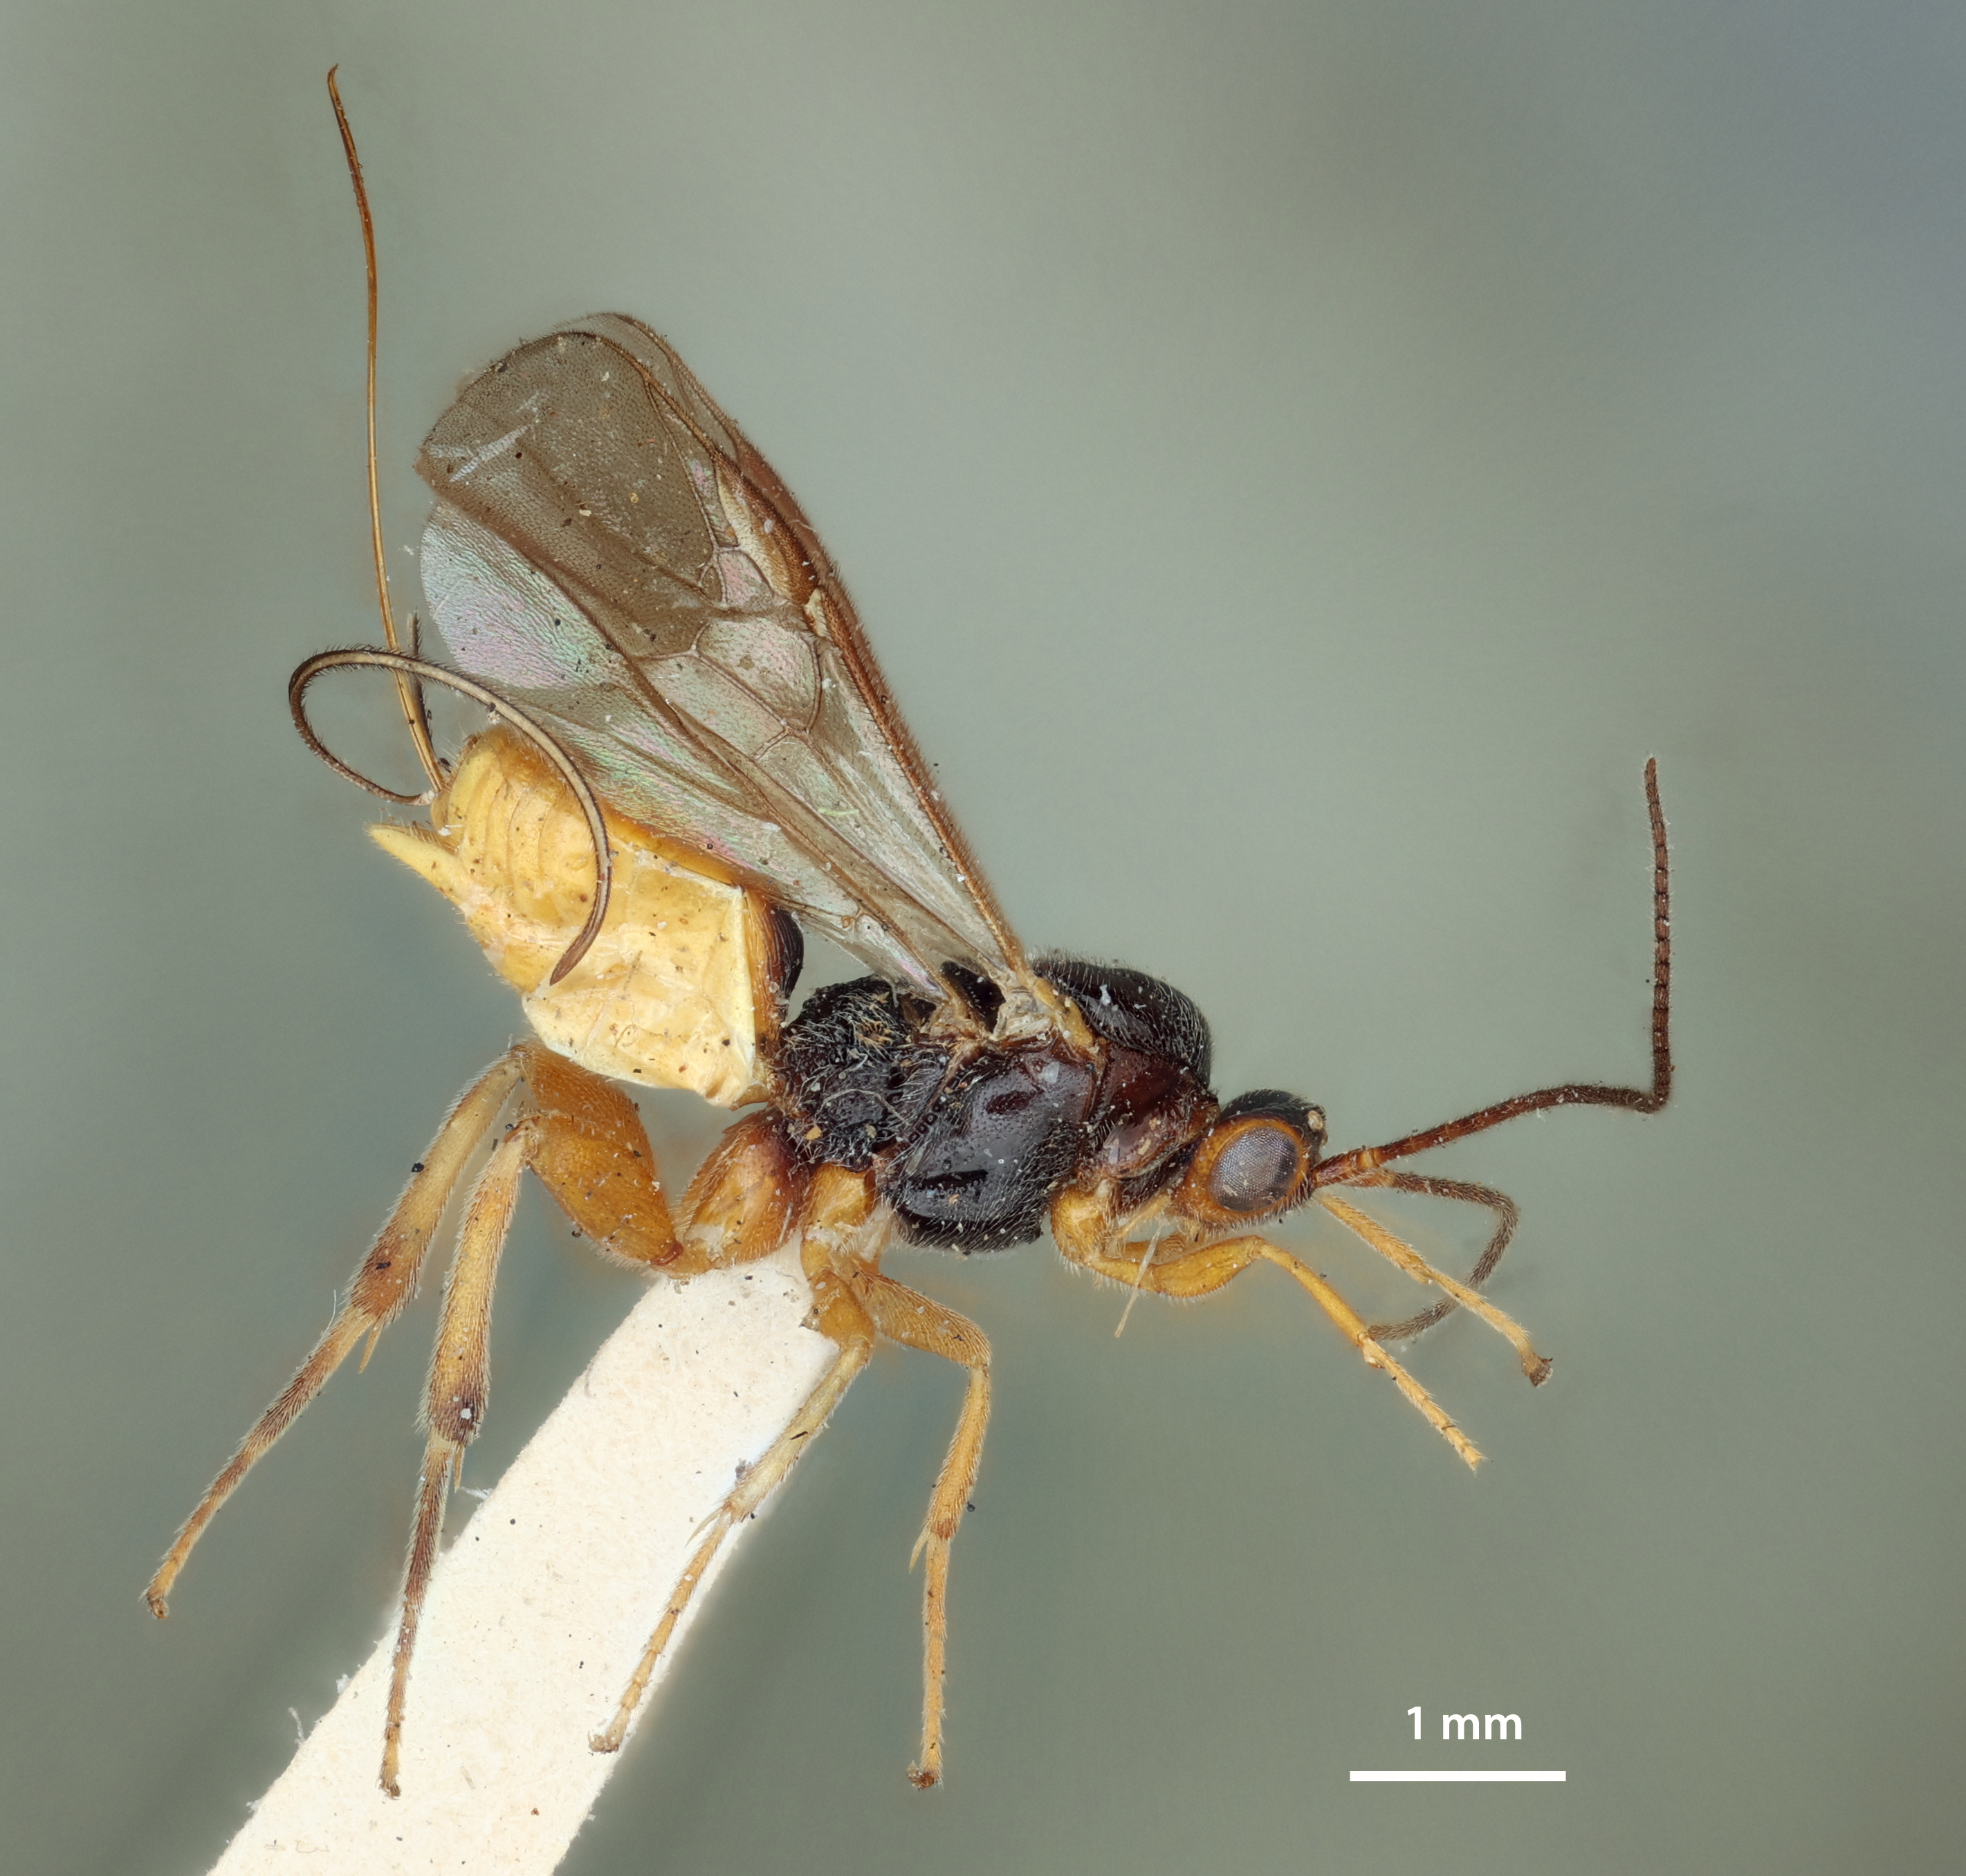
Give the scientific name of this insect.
Bassus carpocapsa
